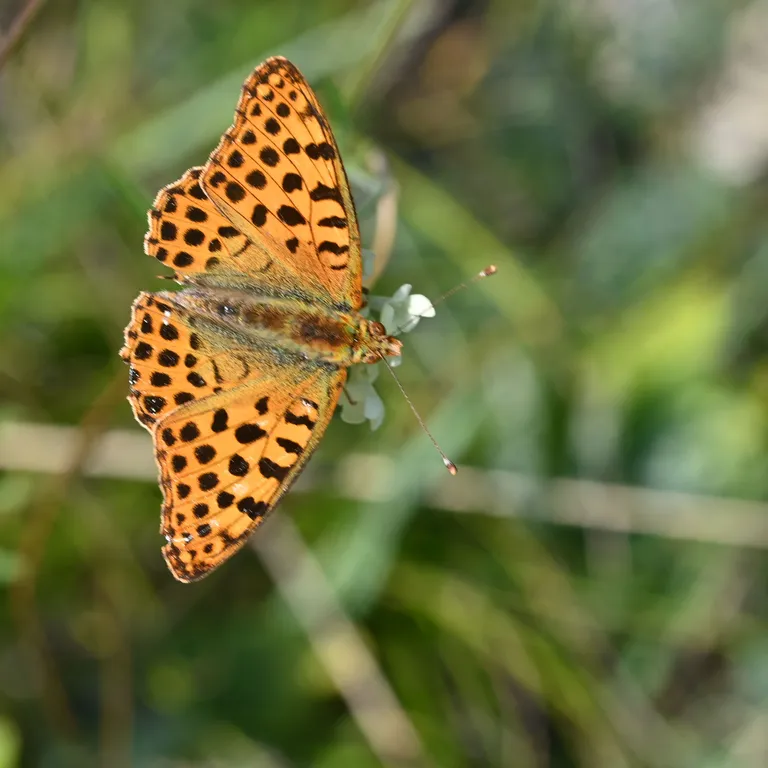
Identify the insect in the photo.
Issoria lathonia
